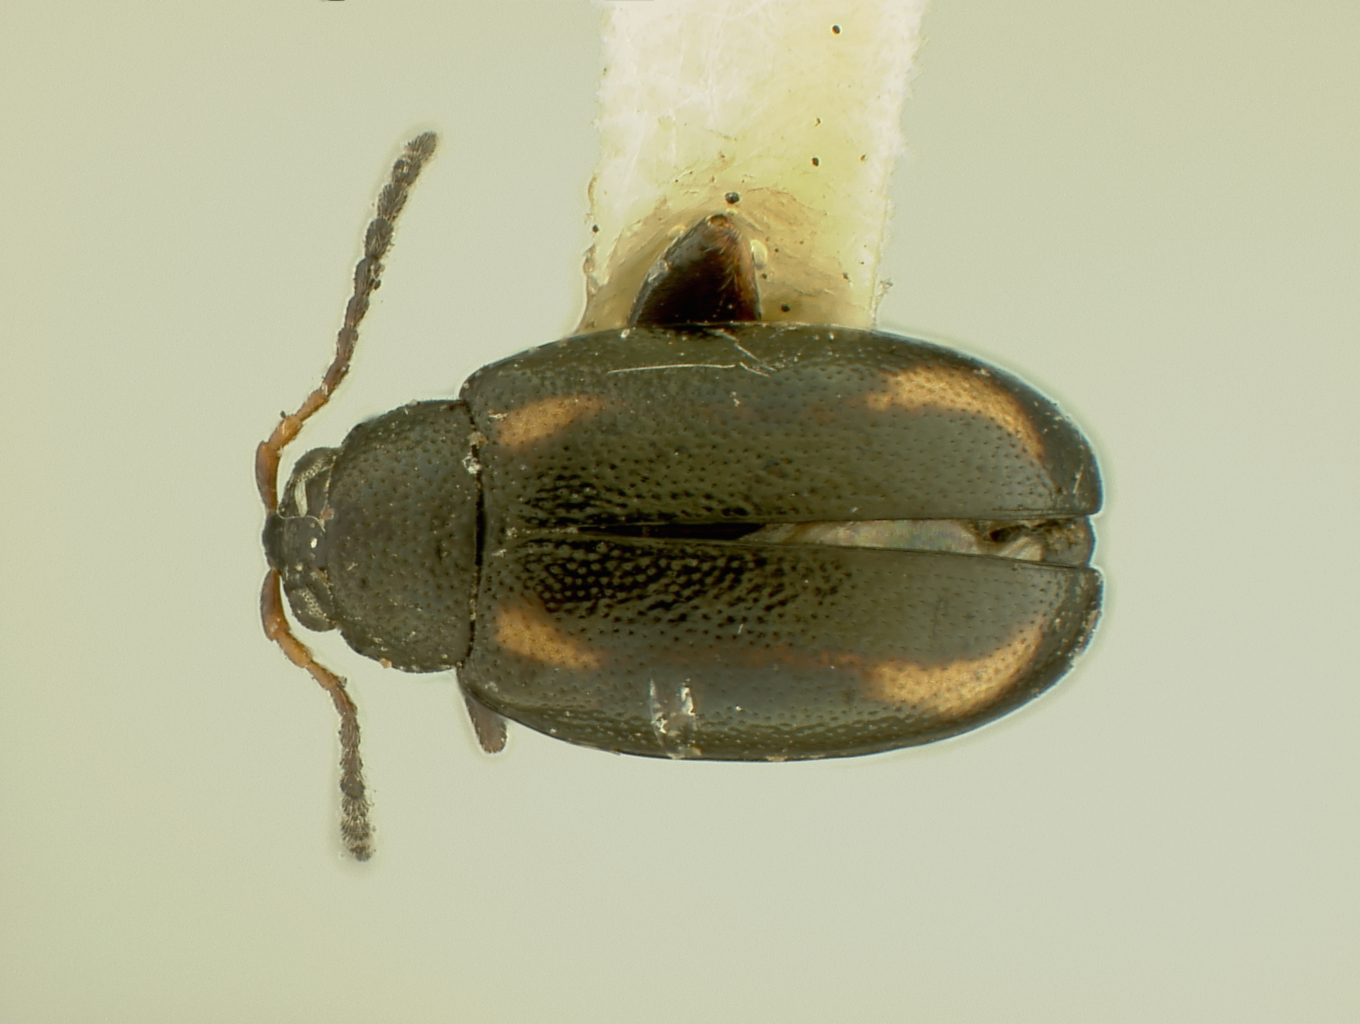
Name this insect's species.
Phyllotreta vittata
